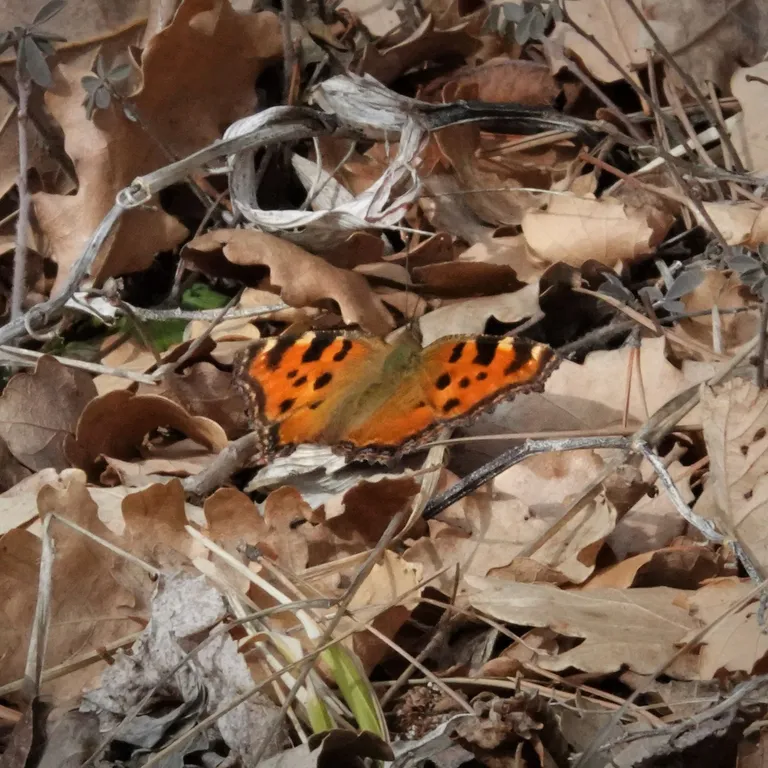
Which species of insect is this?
Nymphalis polychloros
